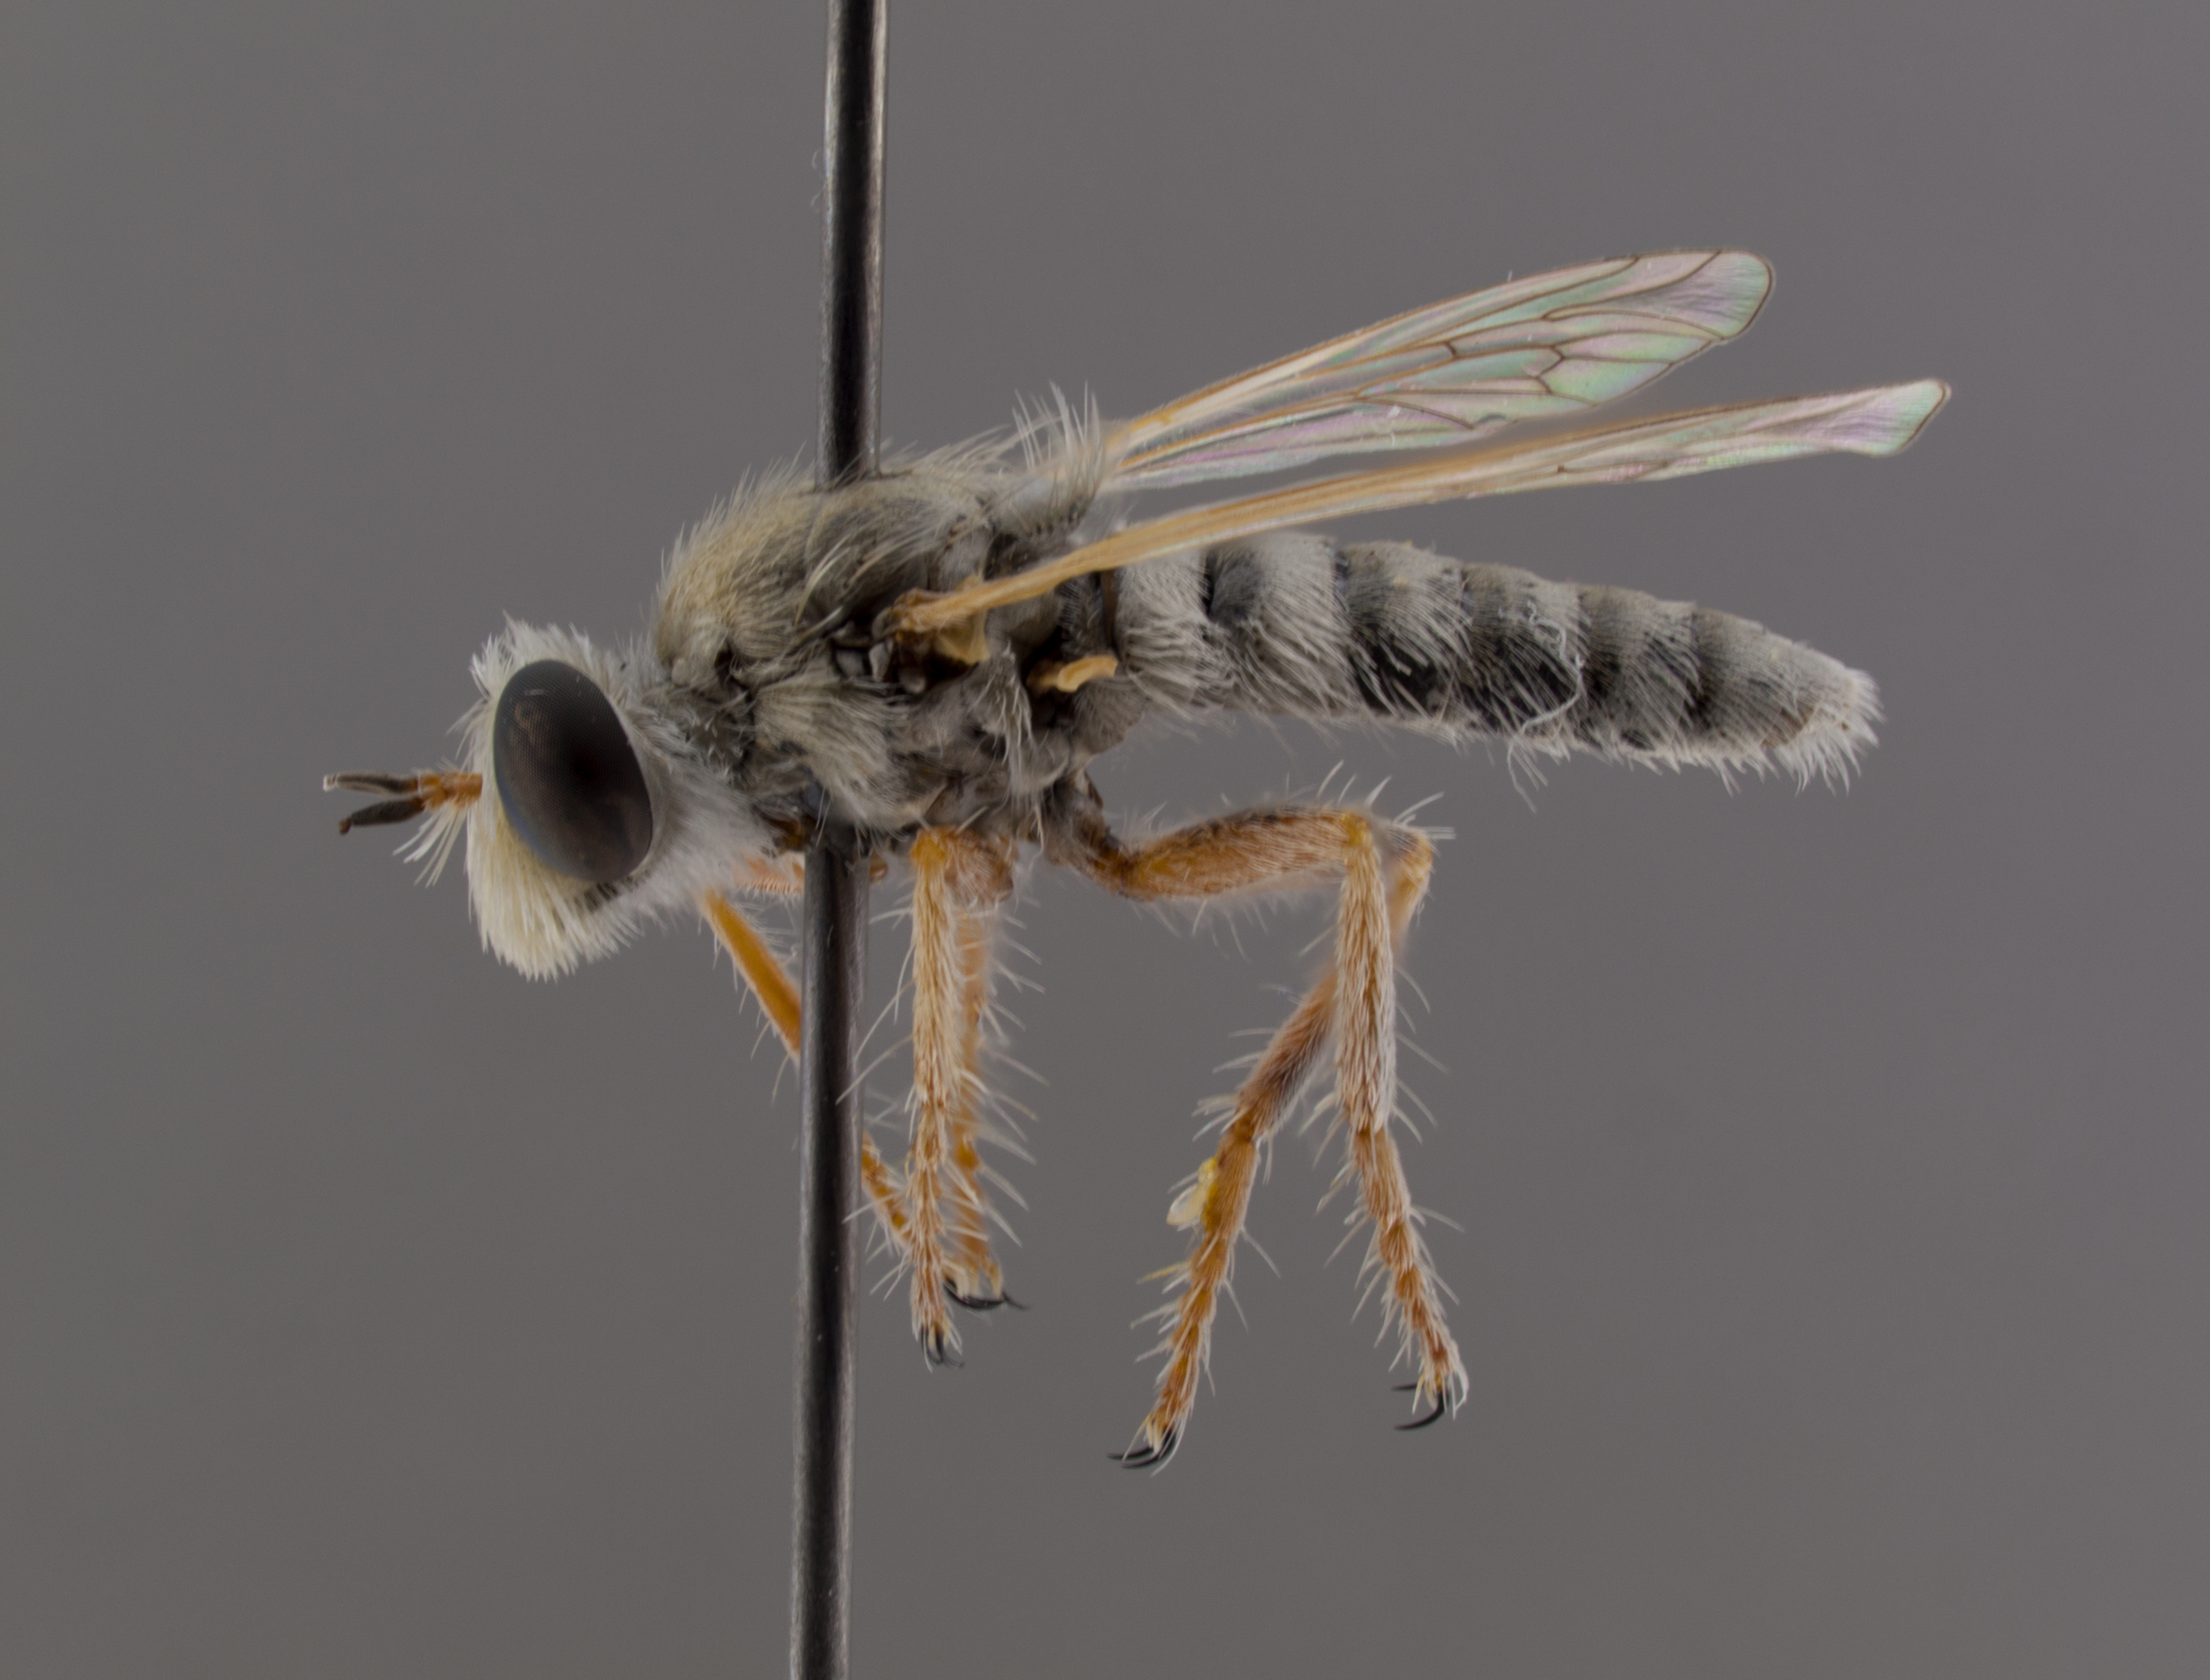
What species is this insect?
Prytanomyia kochi (also Prytanomyia albida)
